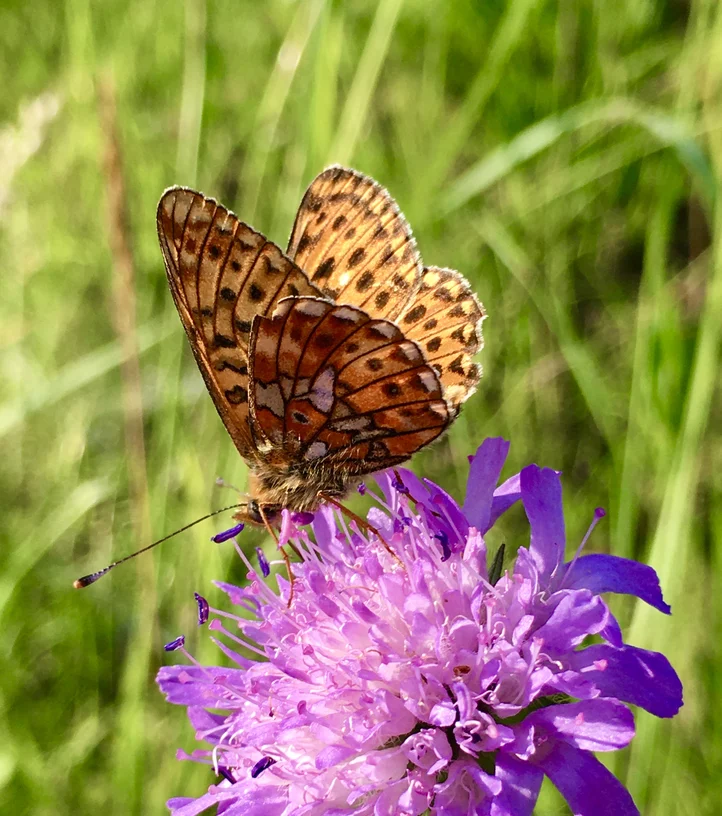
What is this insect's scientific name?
Boloria euphrosyne (also Clossiana euphrosyne)
